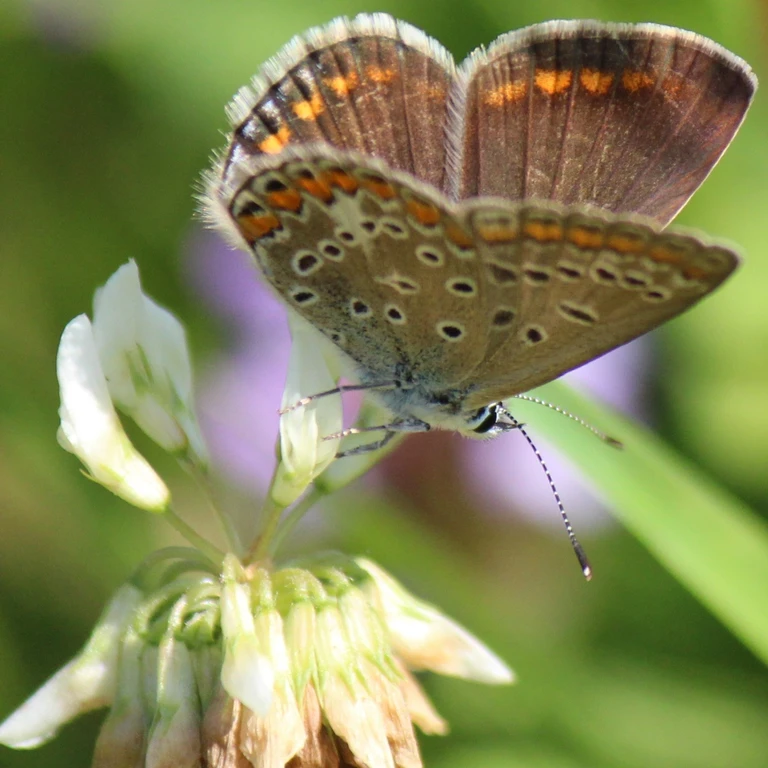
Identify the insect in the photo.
Polyommatus icarus
